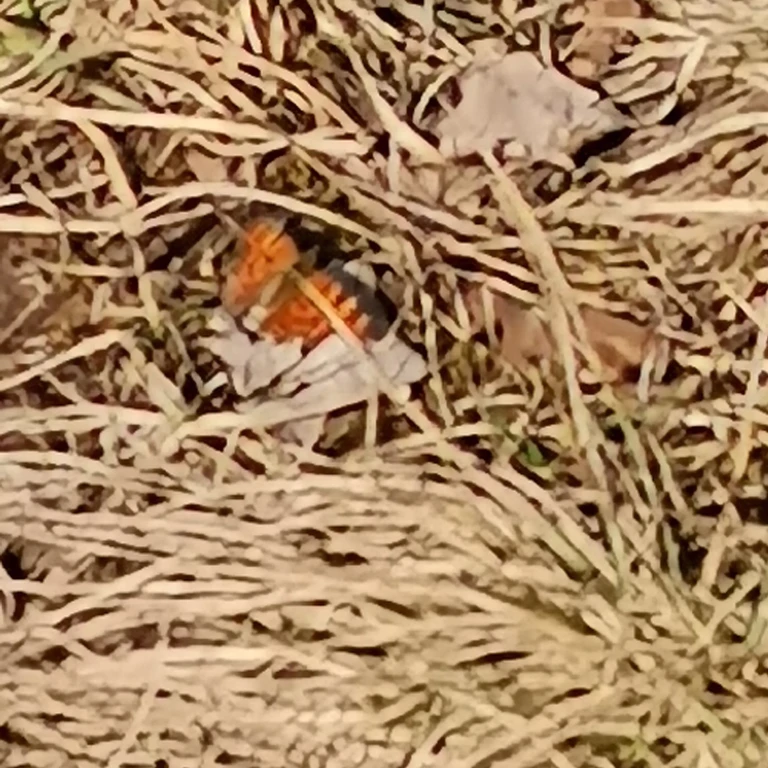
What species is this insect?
Polygonia c-album
